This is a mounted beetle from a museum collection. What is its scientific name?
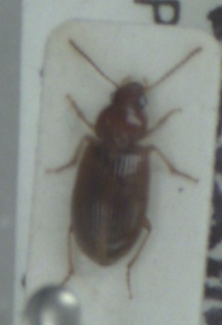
Bradycellus harpalinus
